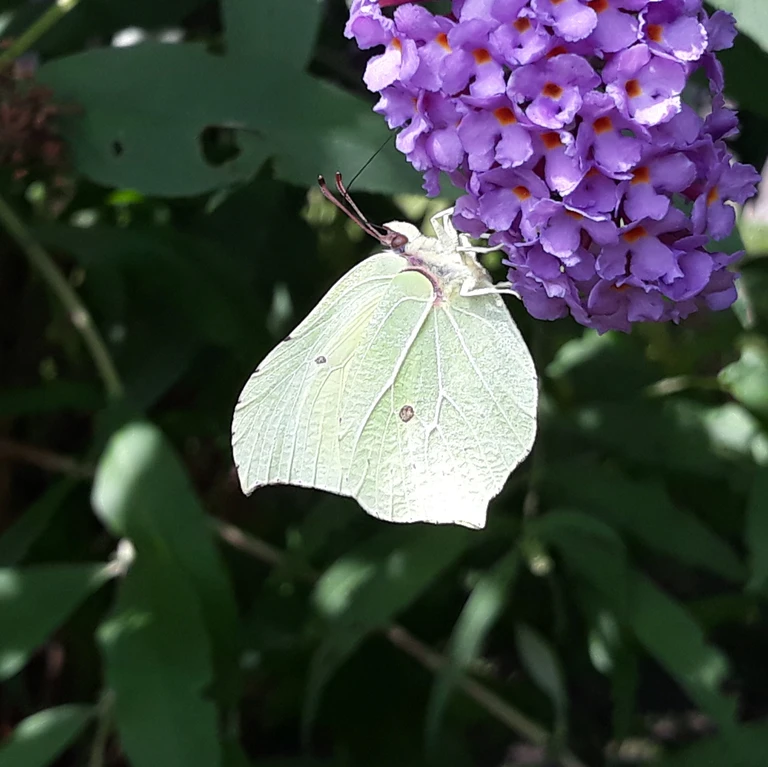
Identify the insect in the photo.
Gonepteryx rhamni
